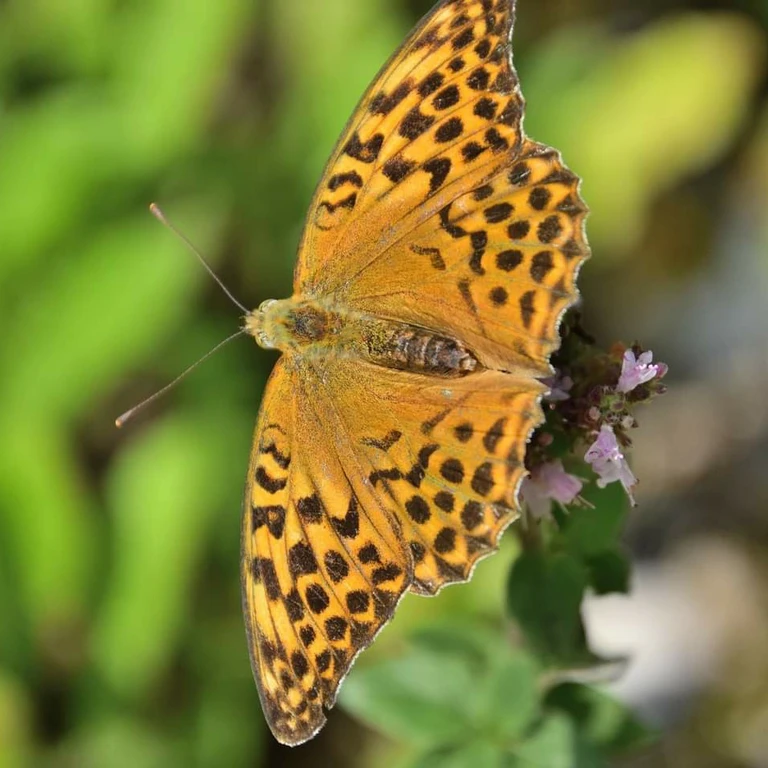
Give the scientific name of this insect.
Argynnis paphia
